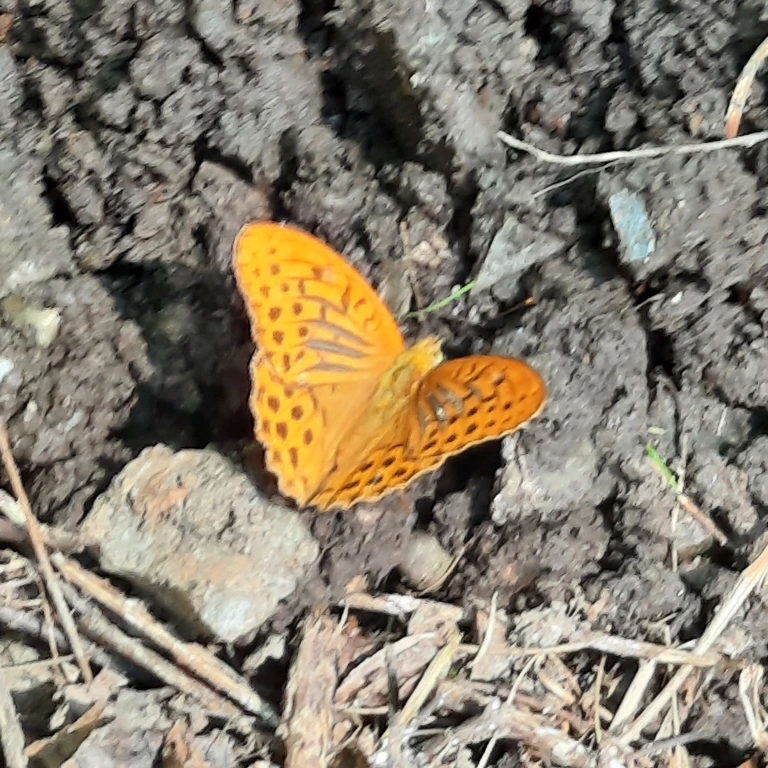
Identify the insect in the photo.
Argynnis paphia
